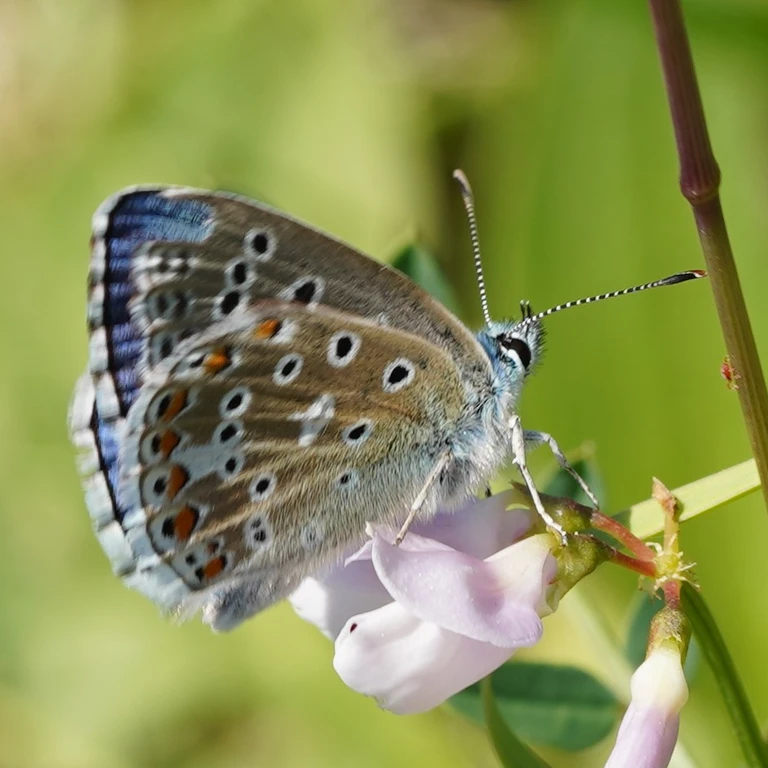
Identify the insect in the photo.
Lysandra bellargus
